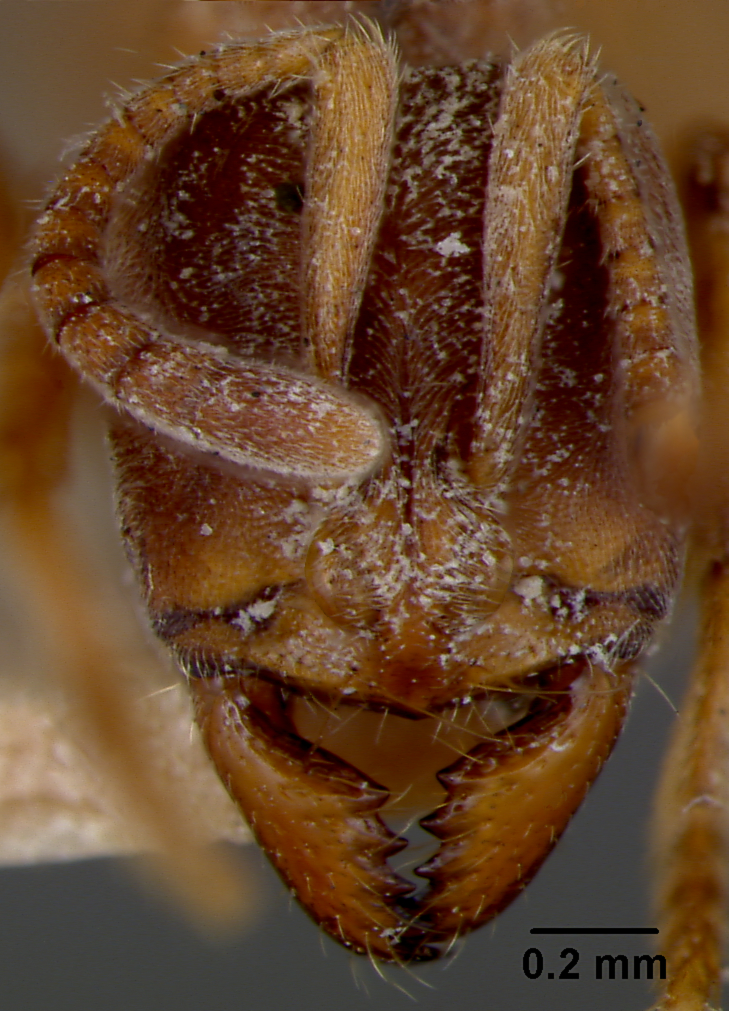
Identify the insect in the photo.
Euponera stigma
